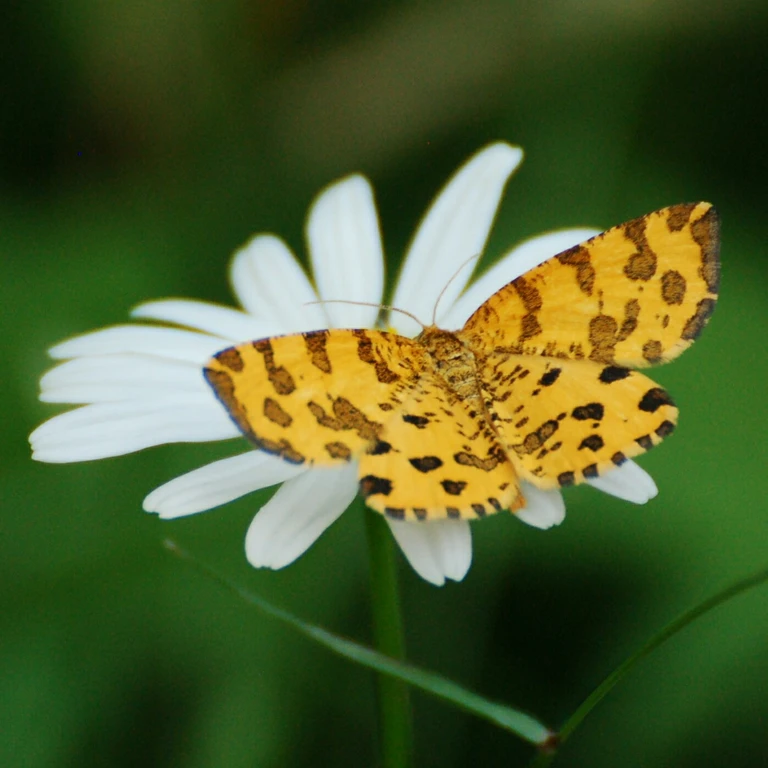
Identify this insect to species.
Pseudopanthera macularia
